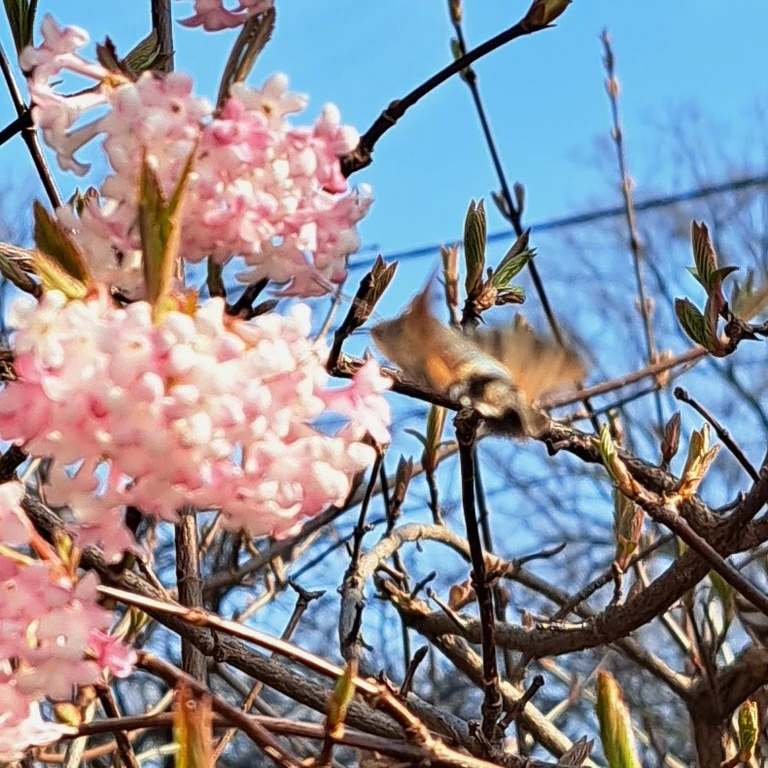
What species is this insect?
Macroglossum stellatarum
